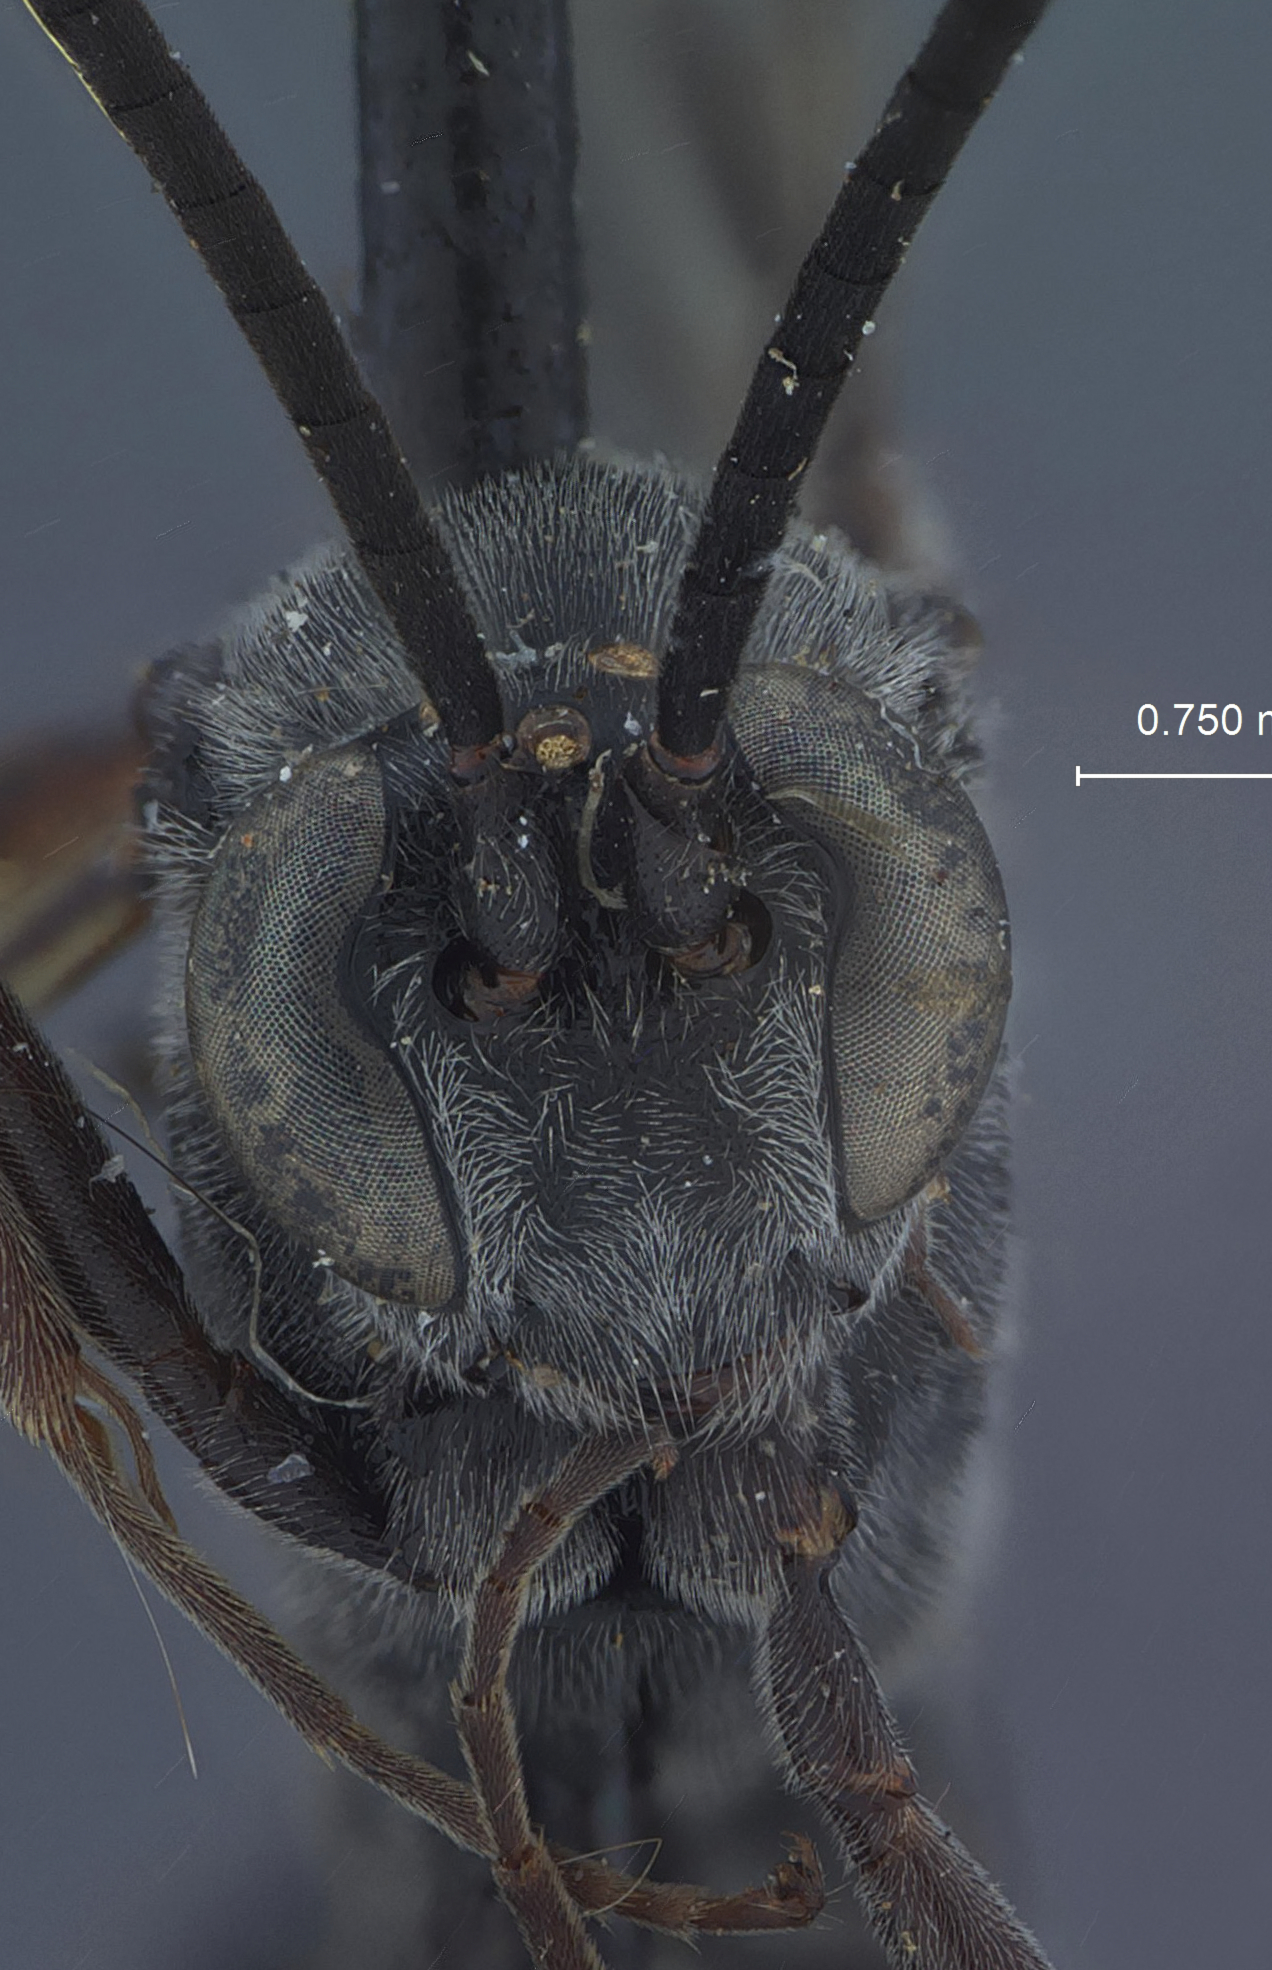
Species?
Anisitsia nigerrima
